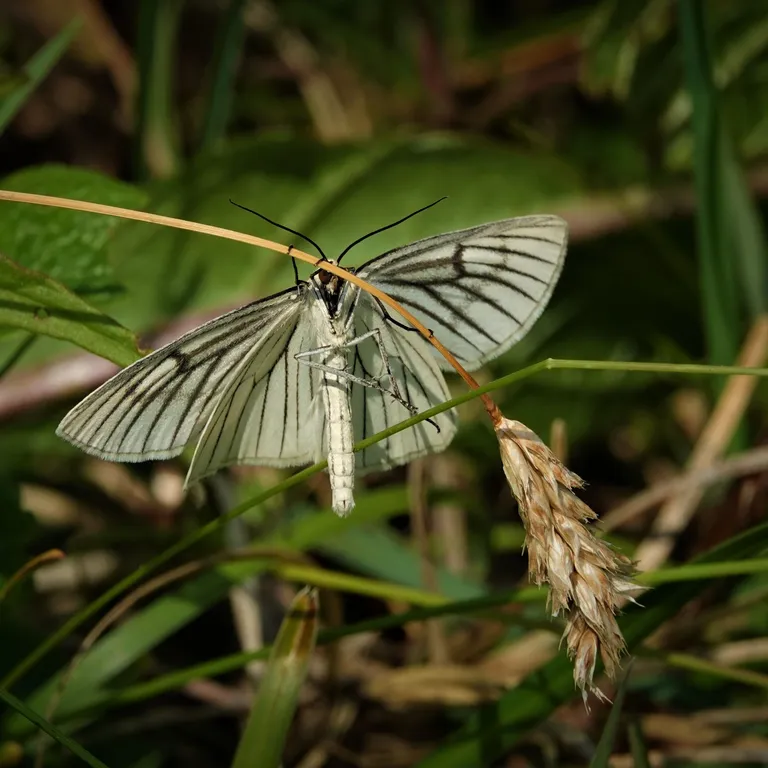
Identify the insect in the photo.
Siona lineata
